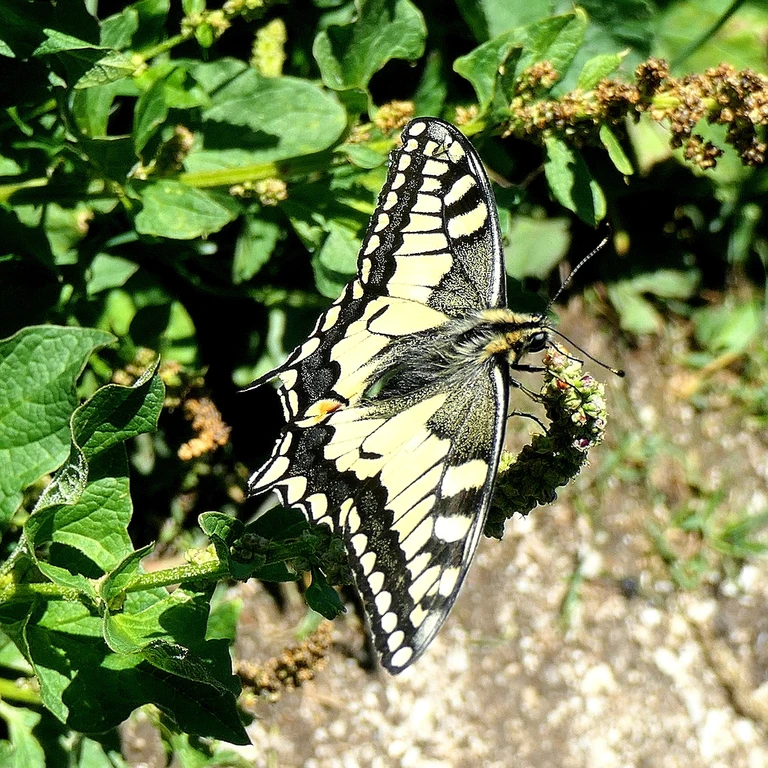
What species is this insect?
Papilio machaon
